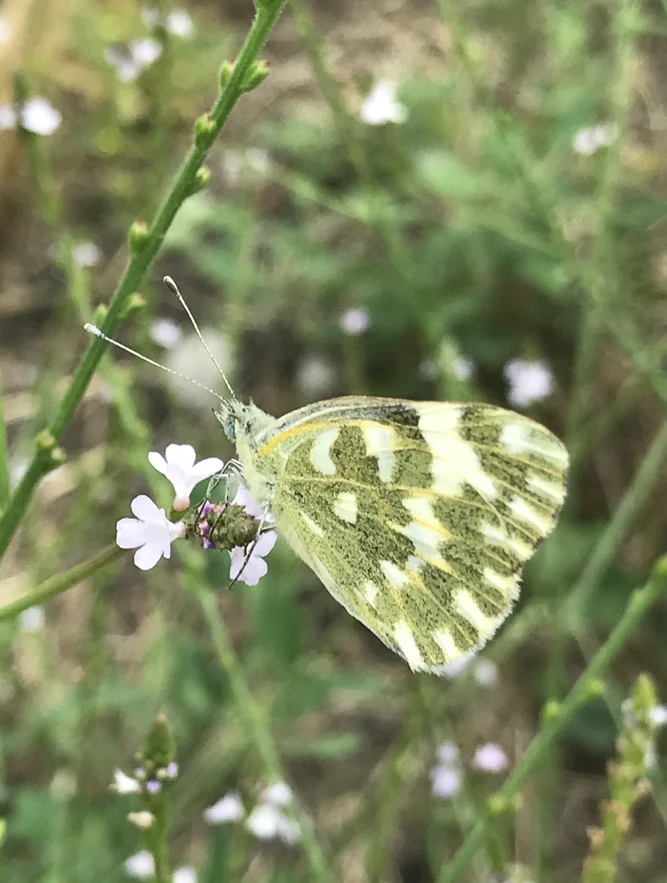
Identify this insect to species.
Pontia edusa
